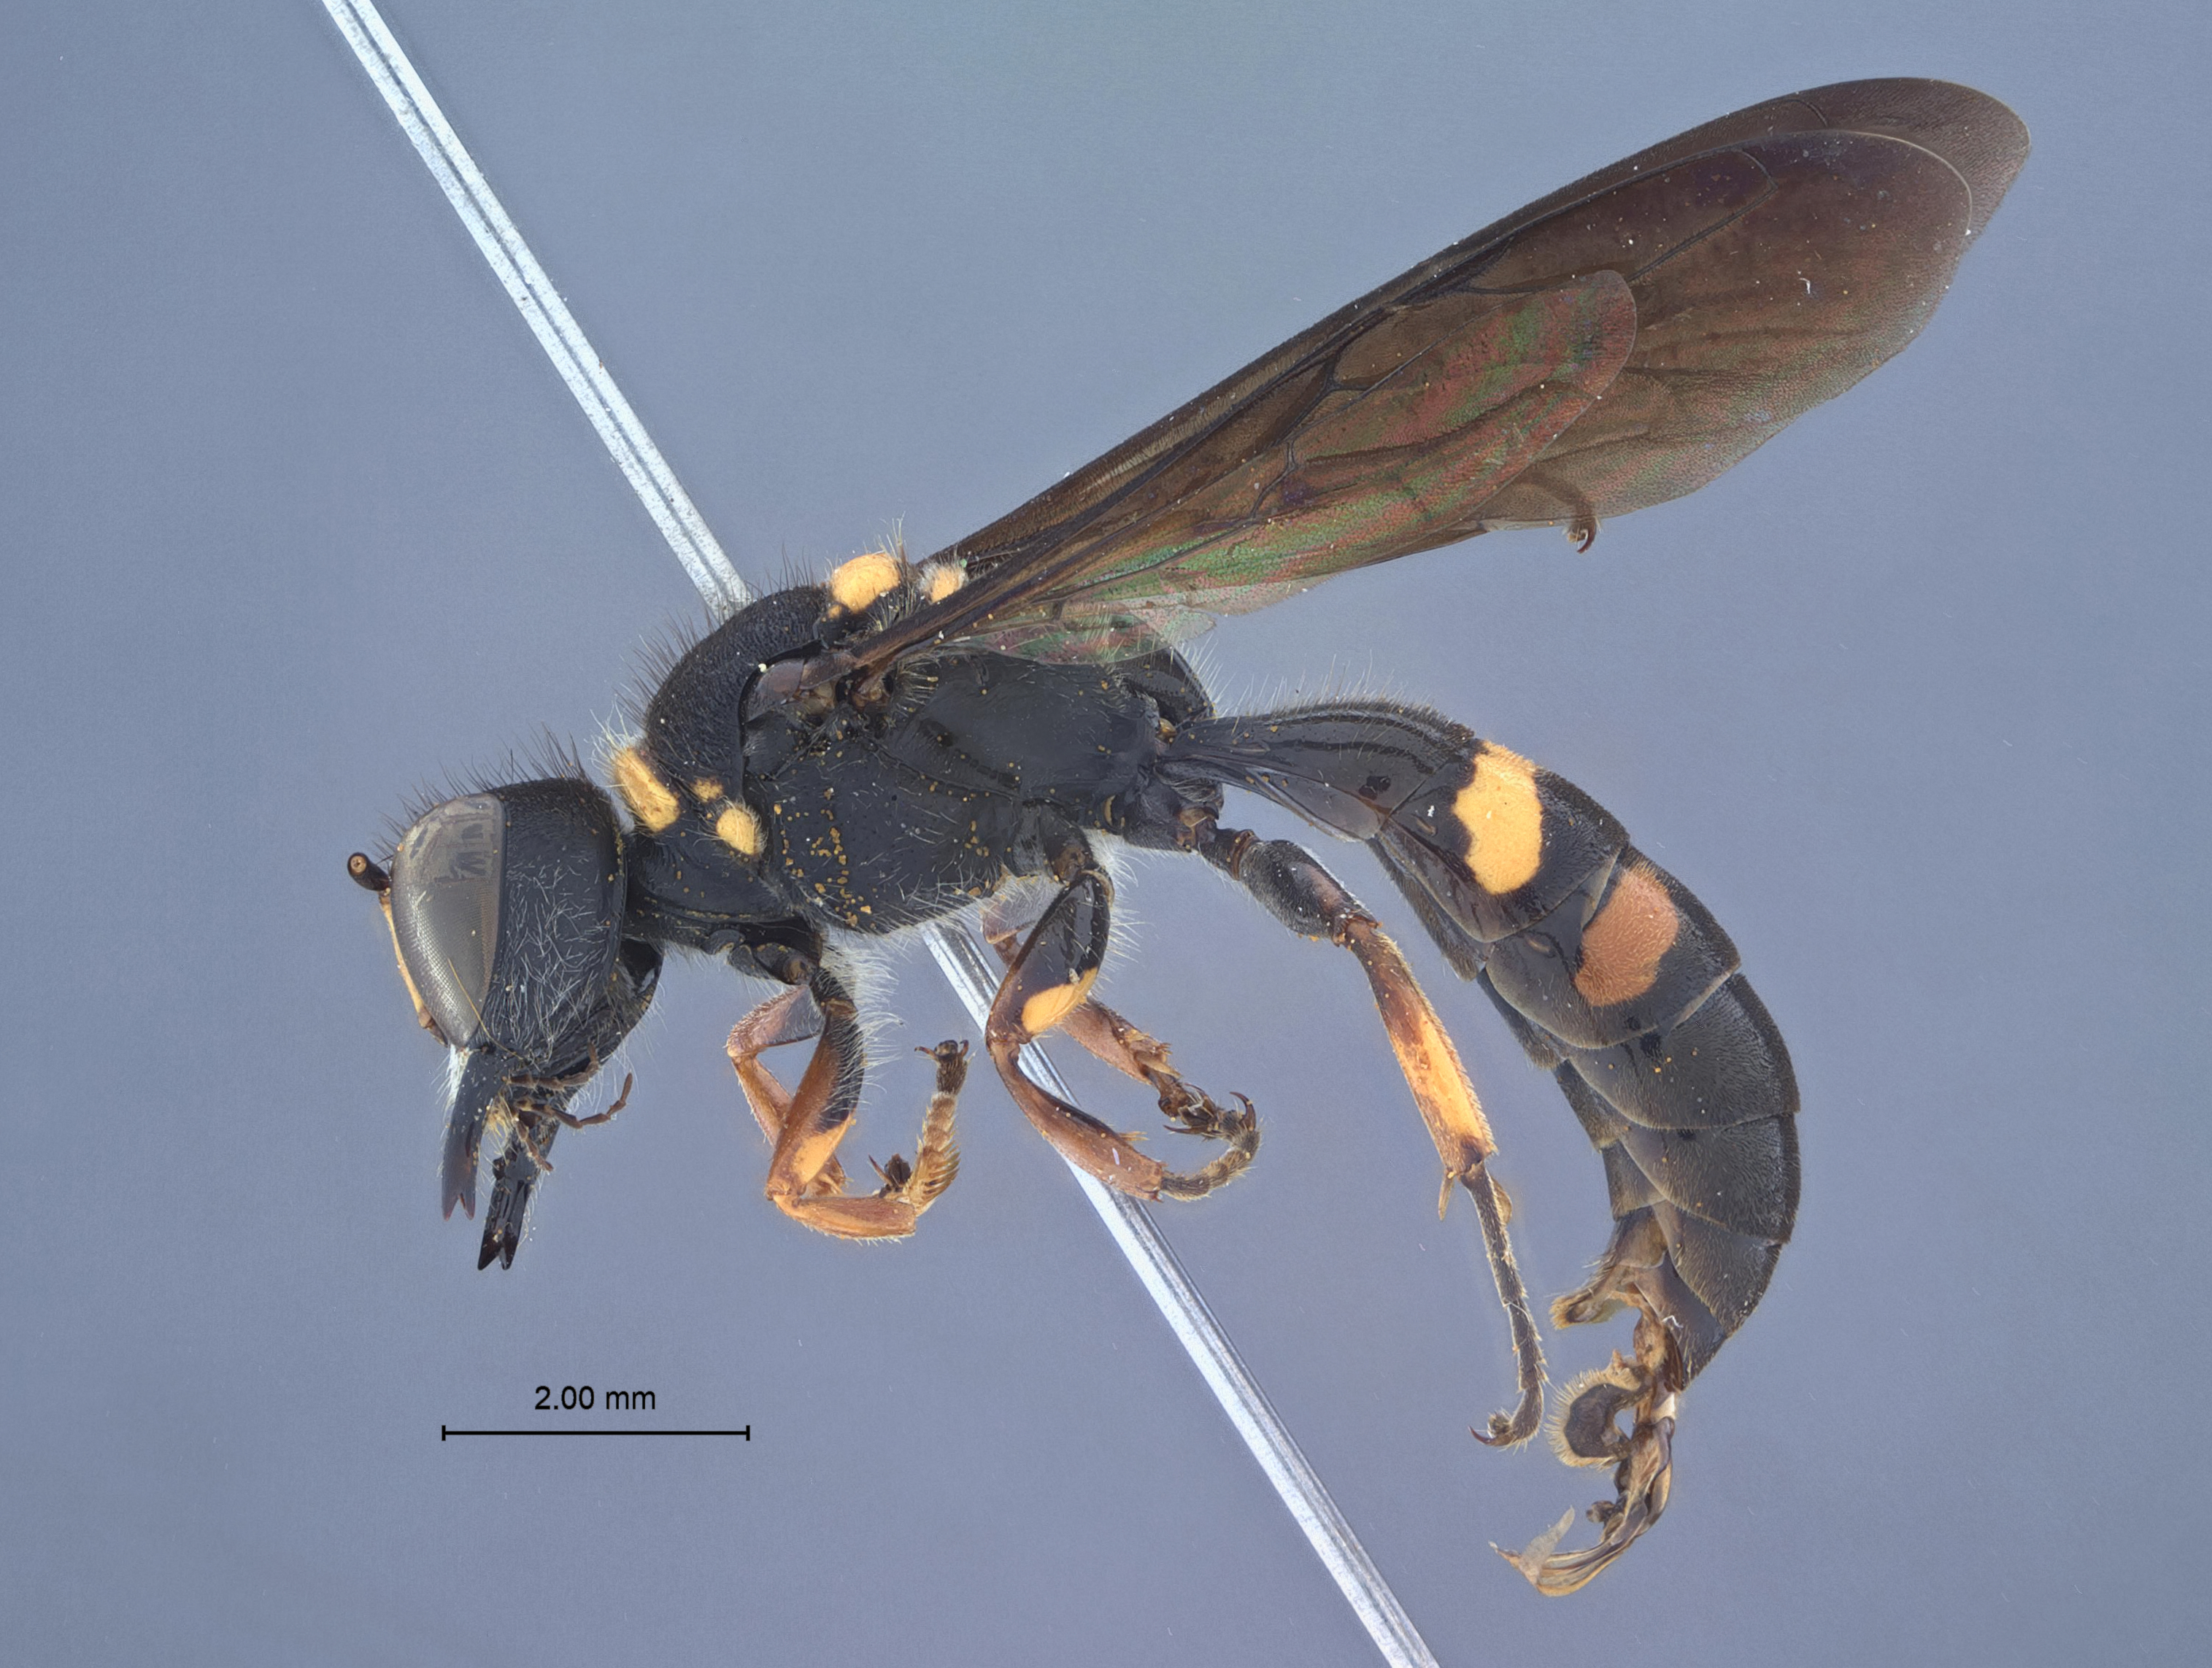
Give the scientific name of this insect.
Ectemnius melanotarsis
